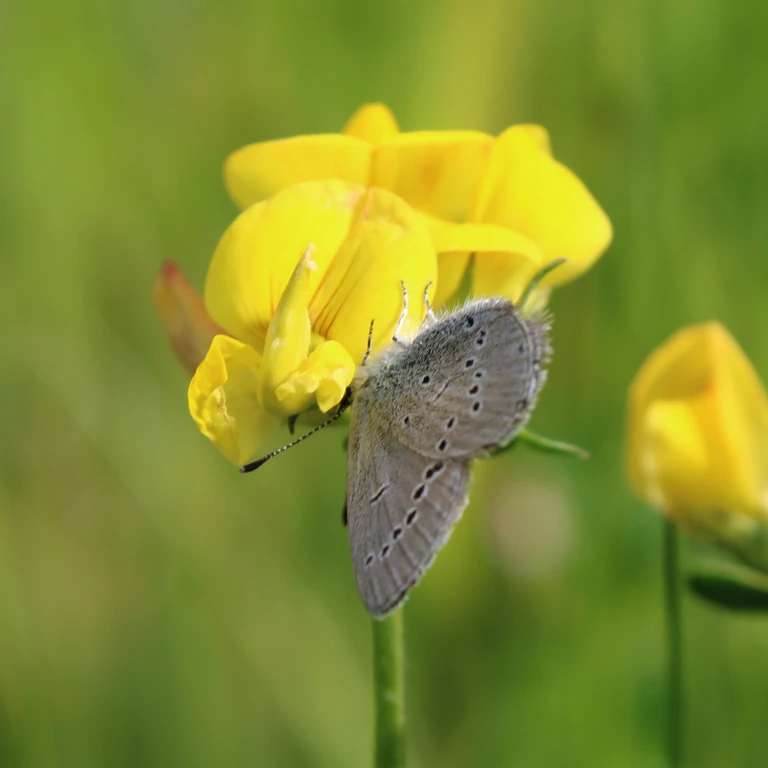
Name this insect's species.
Cupido minimus
